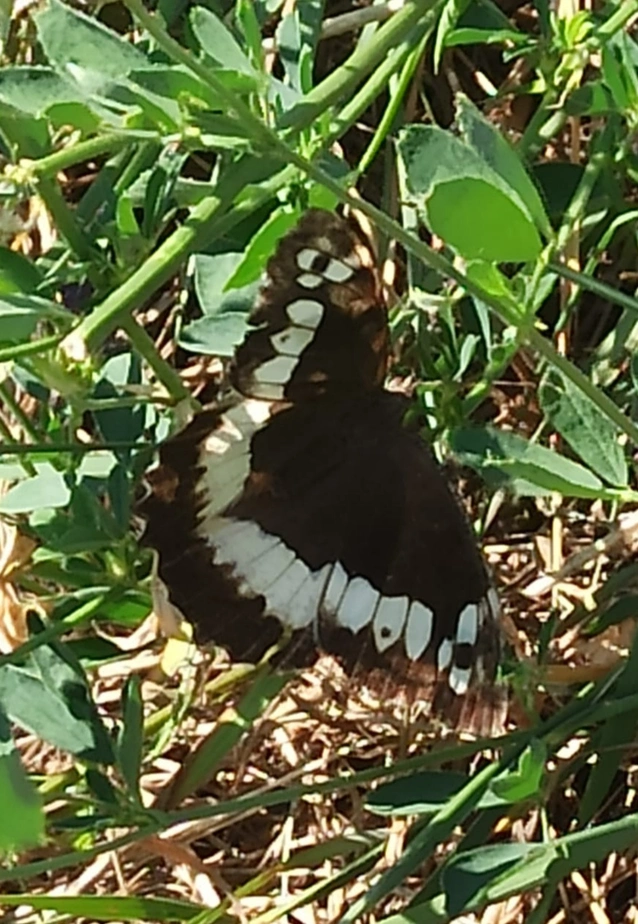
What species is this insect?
Brintesia circe
